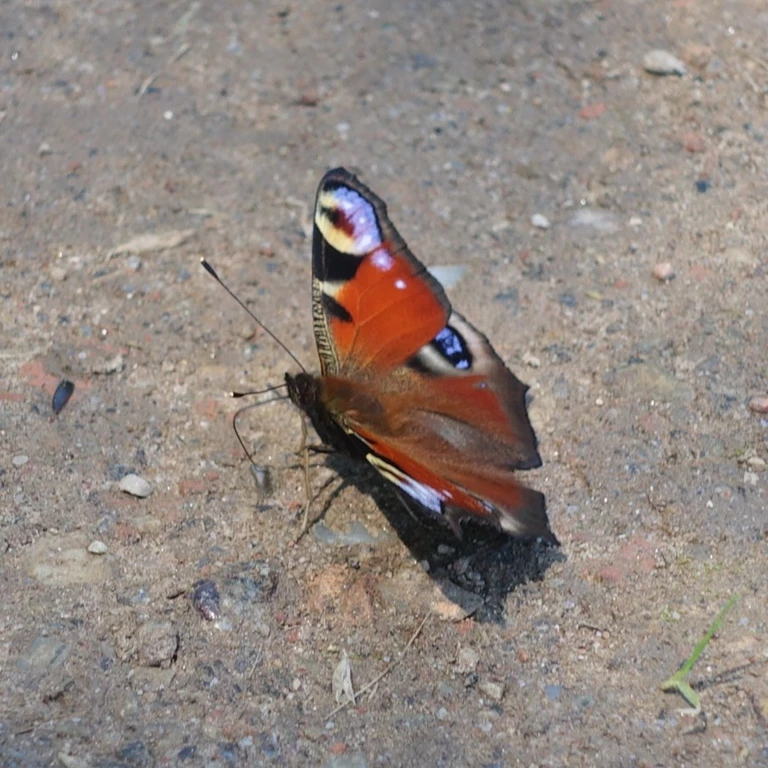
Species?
Aglais io
